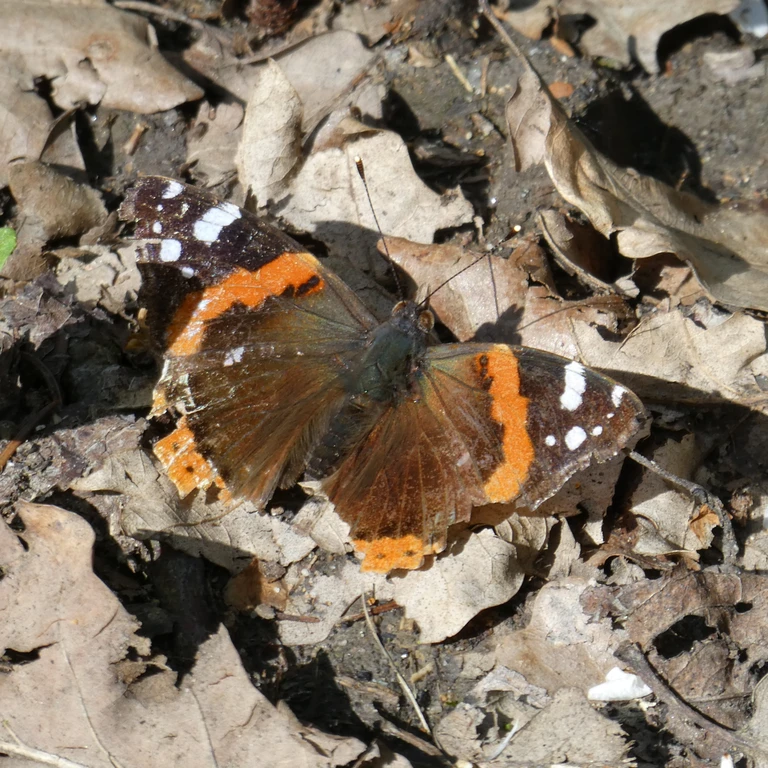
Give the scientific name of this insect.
Vanessa atalanta
